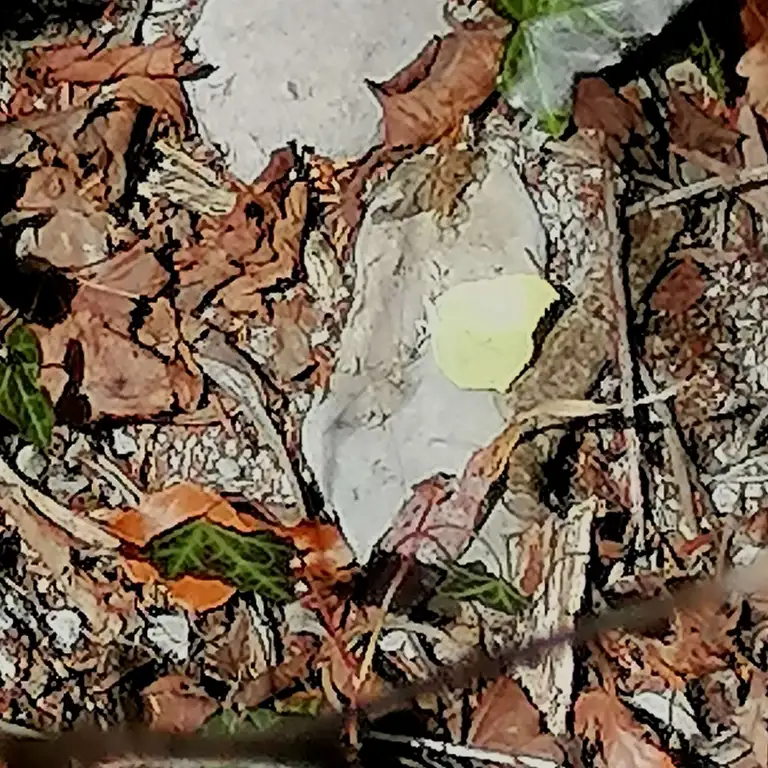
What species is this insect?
Gonepteryx rhamni
